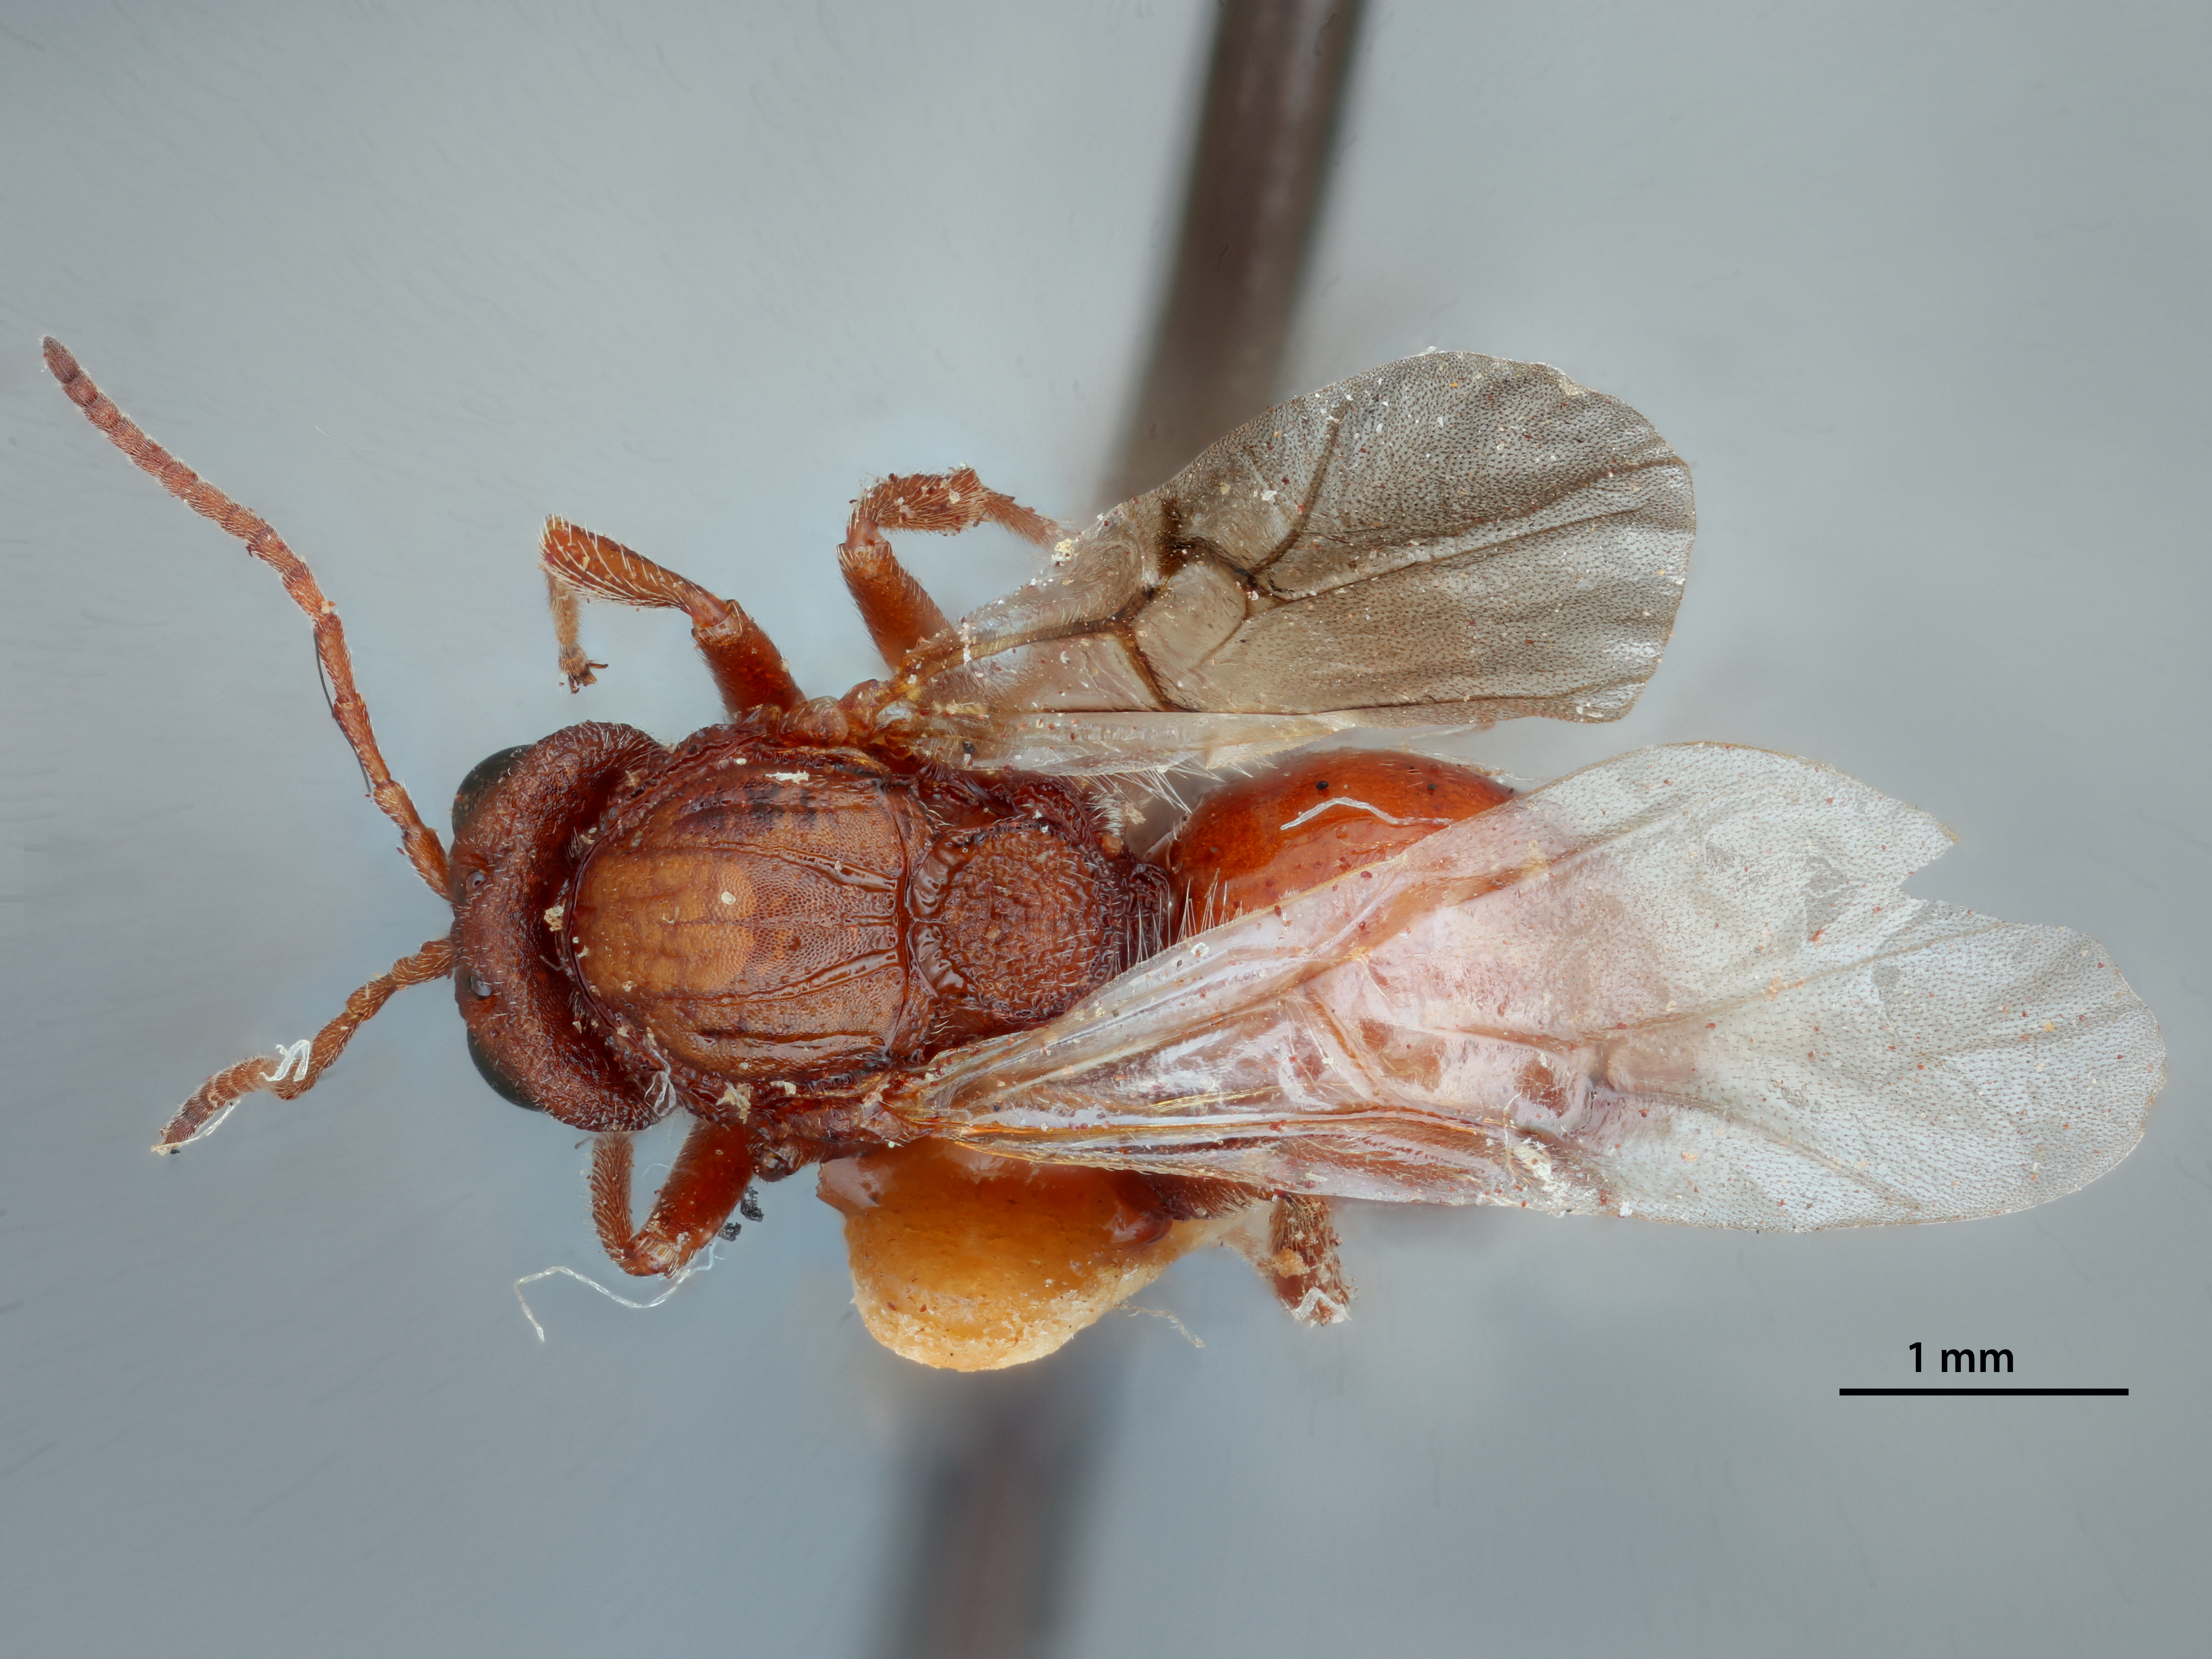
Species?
Callirhytis ovata
